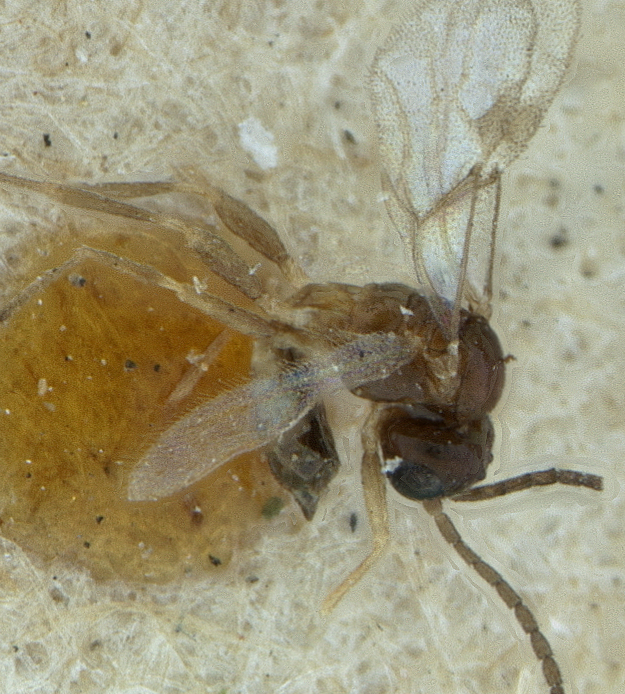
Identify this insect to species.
Lysiphlebus minutus
